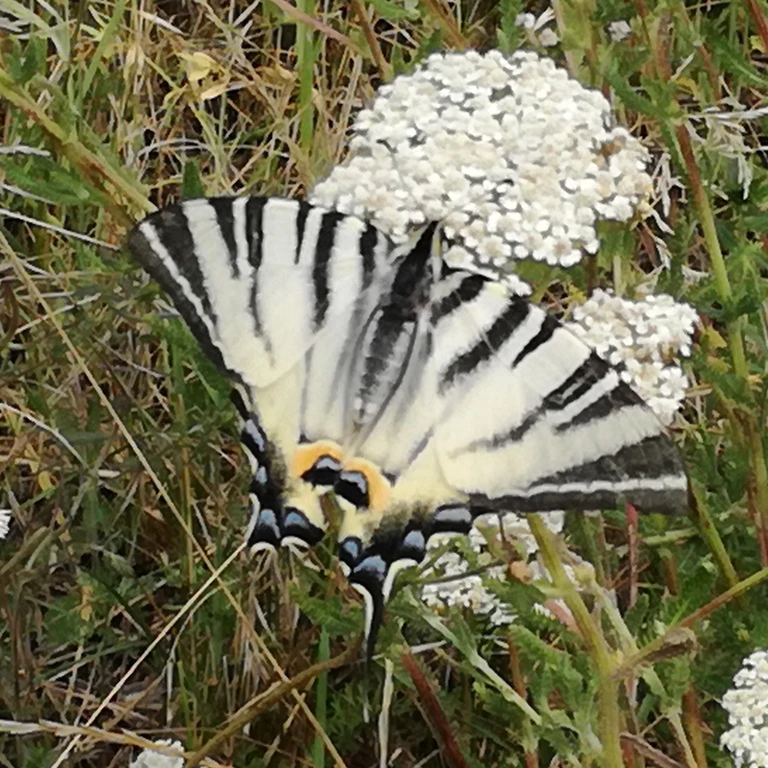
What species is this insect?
Iphiclides podalirius
